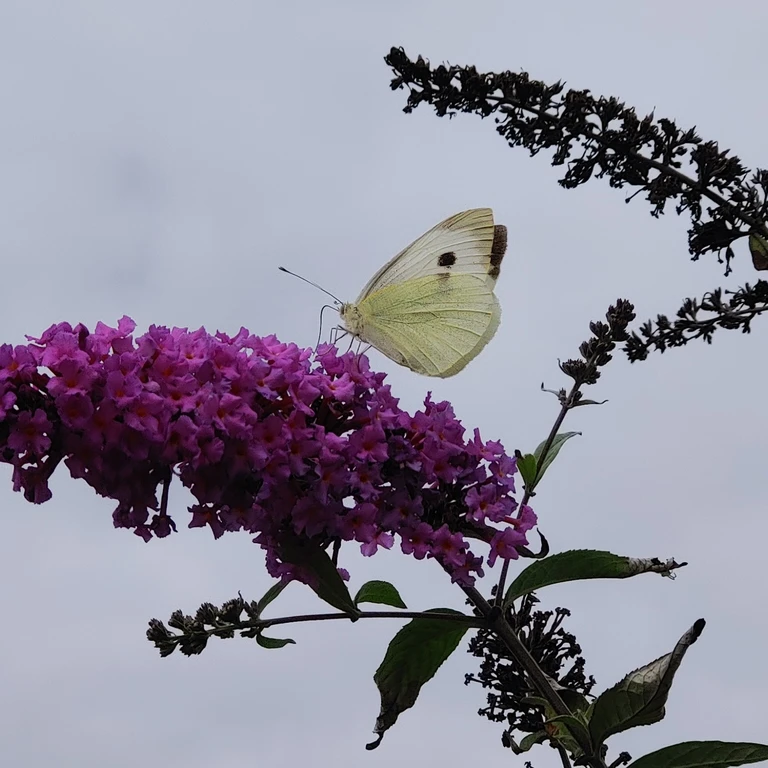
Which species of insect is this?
Pieris brassicae
